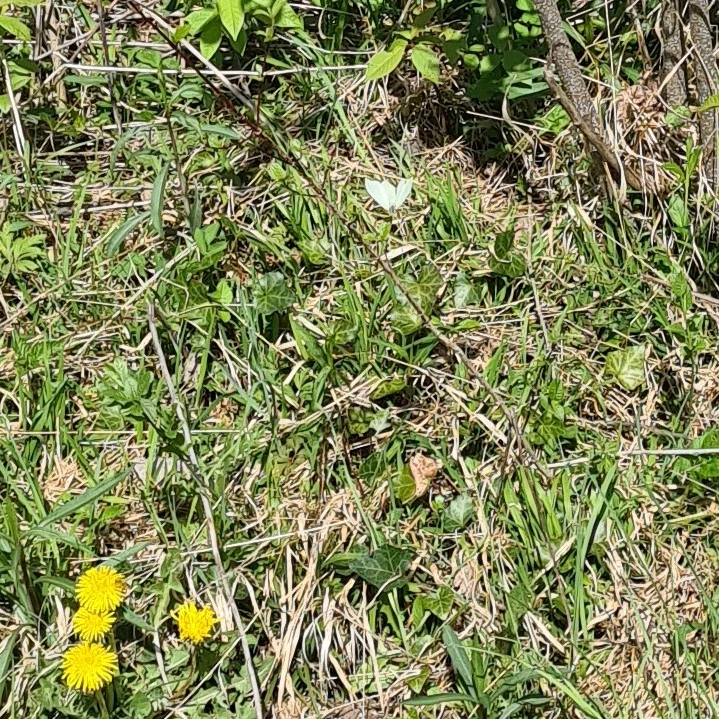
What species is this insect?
Gonepteryx rhamni
